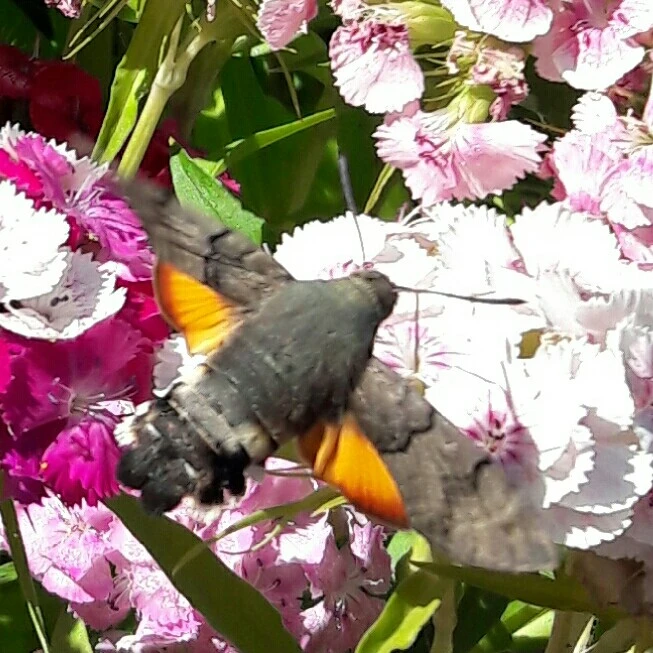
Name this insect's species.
Macroglossum stellatarum
